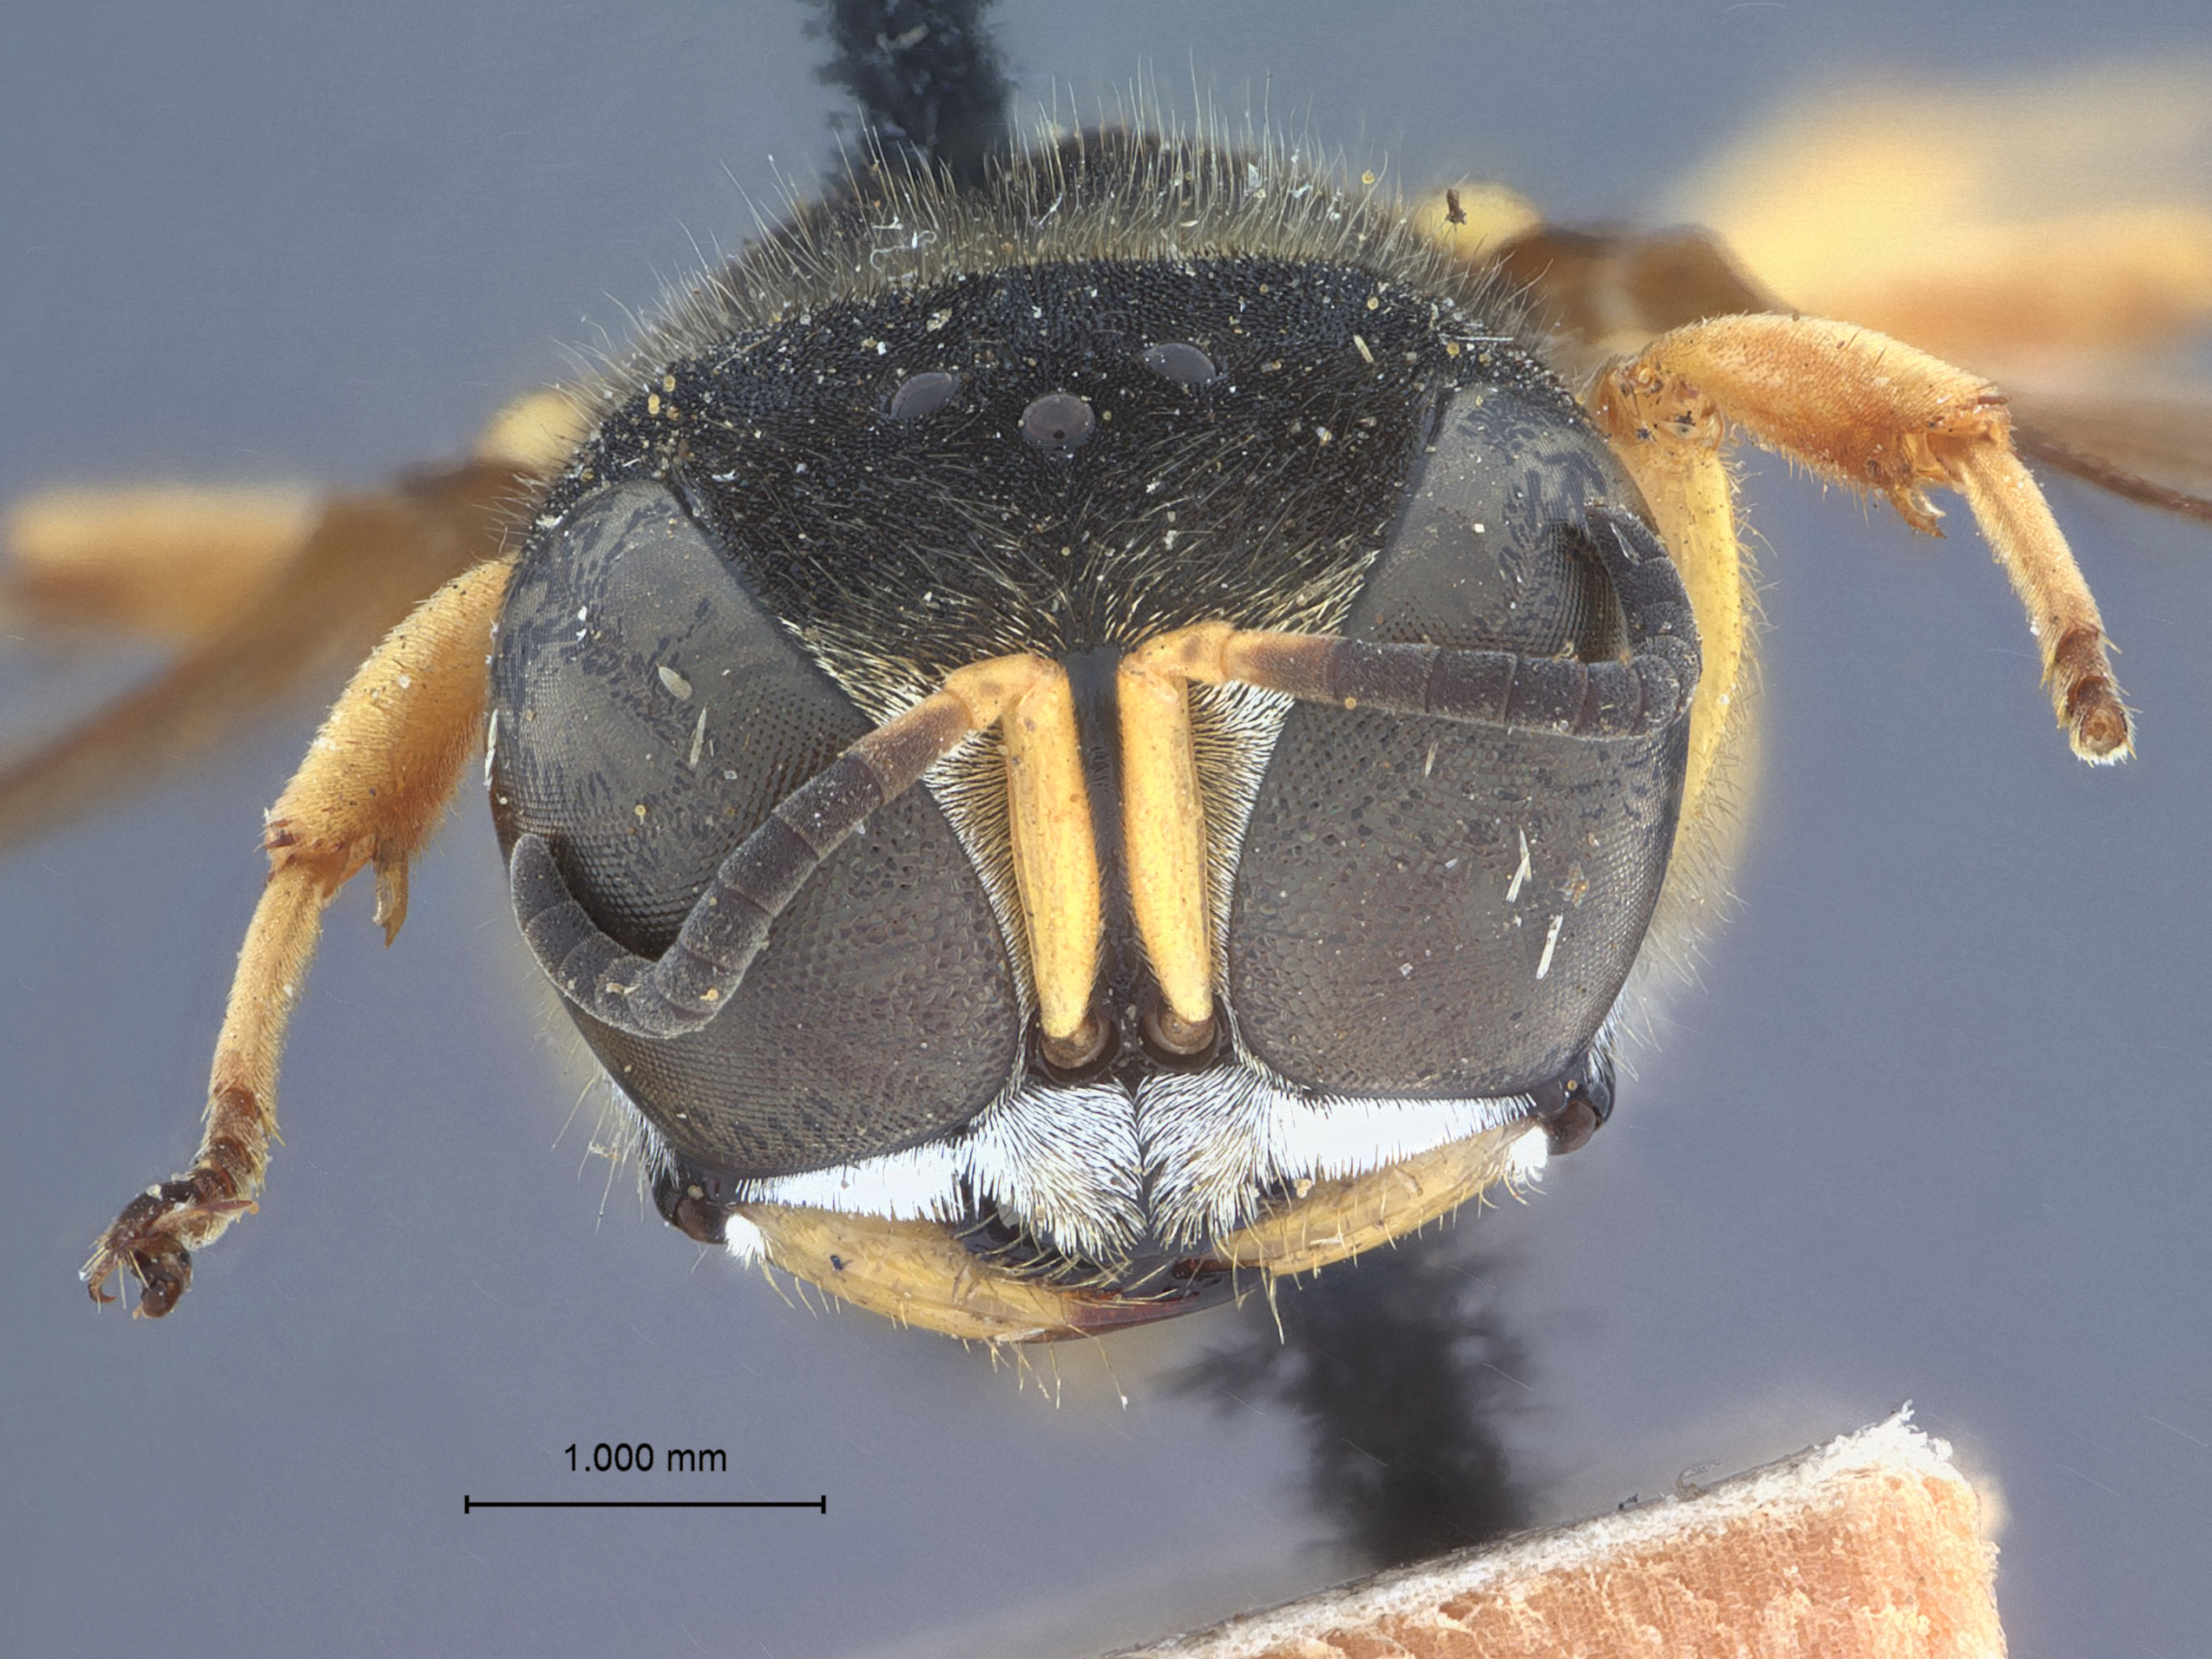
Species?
Hypocrabro giffardi
